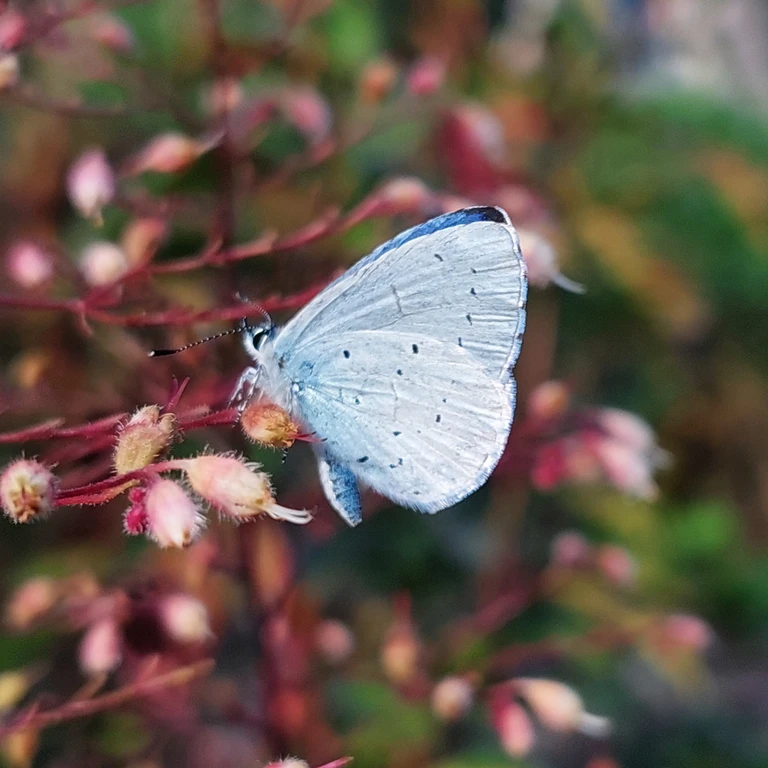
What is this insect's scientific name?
Celastrina argiolus
